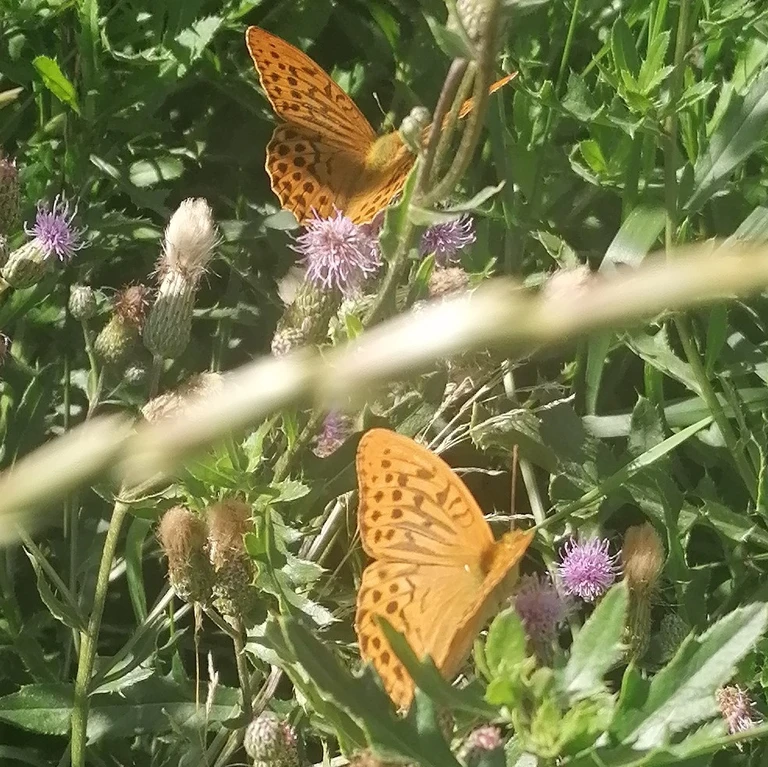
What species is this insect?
Argynnis paphia
